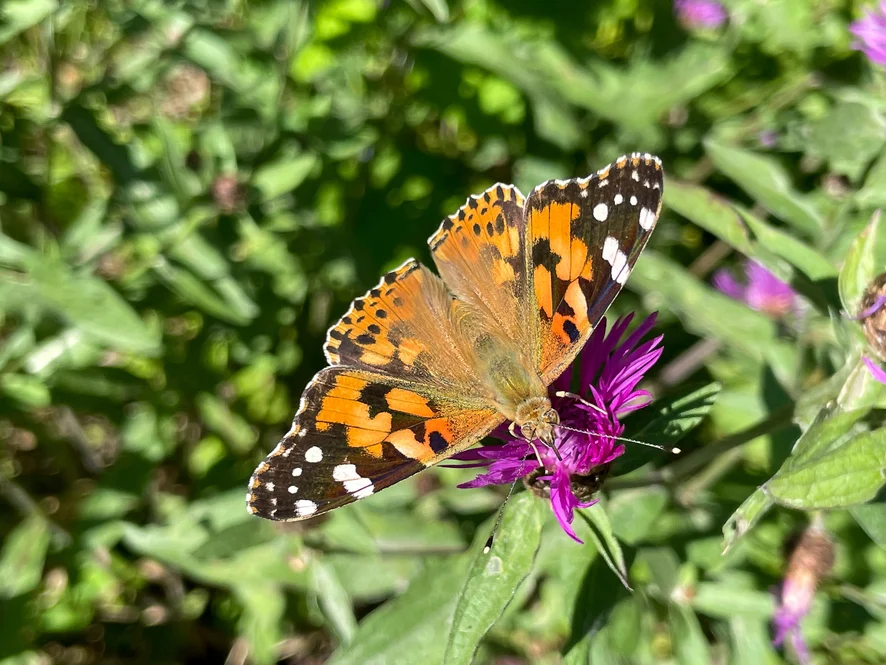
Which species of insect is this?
Vanessa cardui
